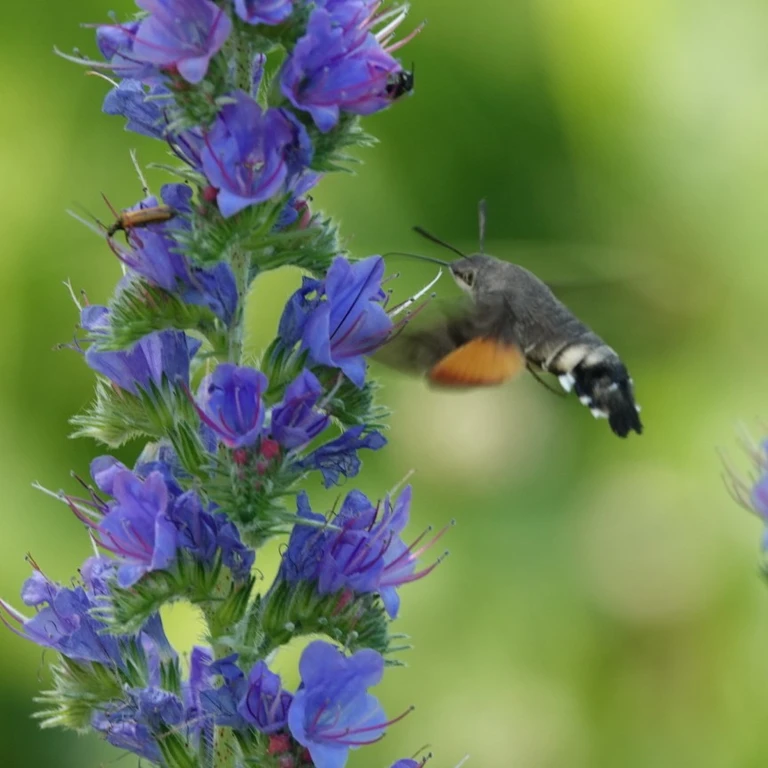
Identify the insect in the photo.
Macroglossum stellatarum
